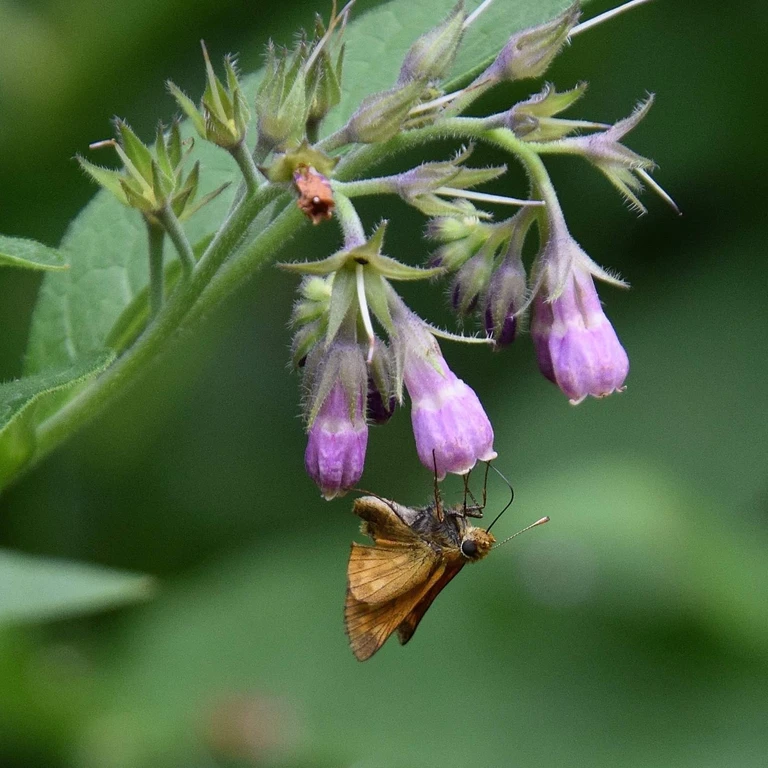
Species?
Ochlodes sylvanus (also Ochlodes venata)
